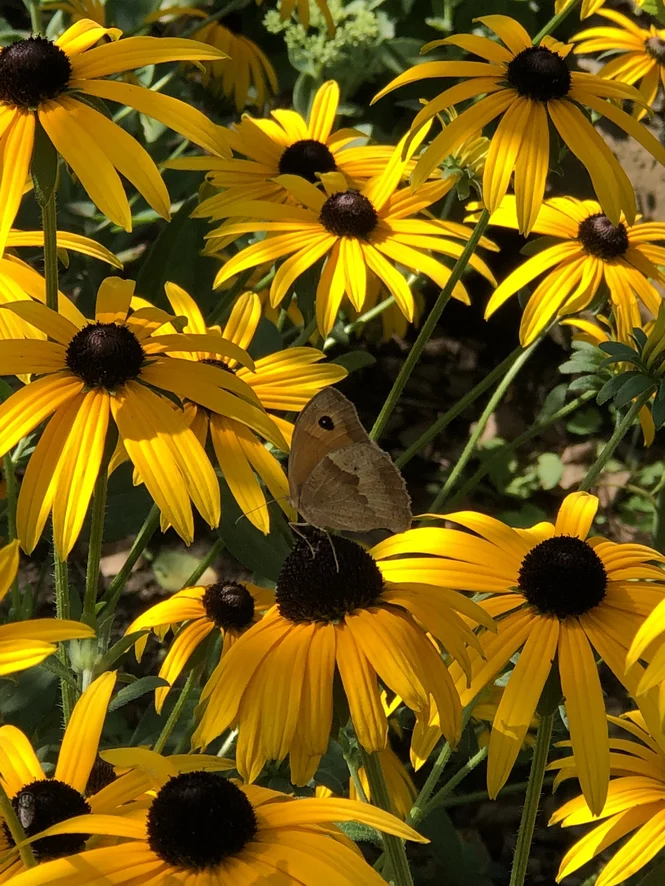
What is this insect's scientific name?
Maniola jurtina
